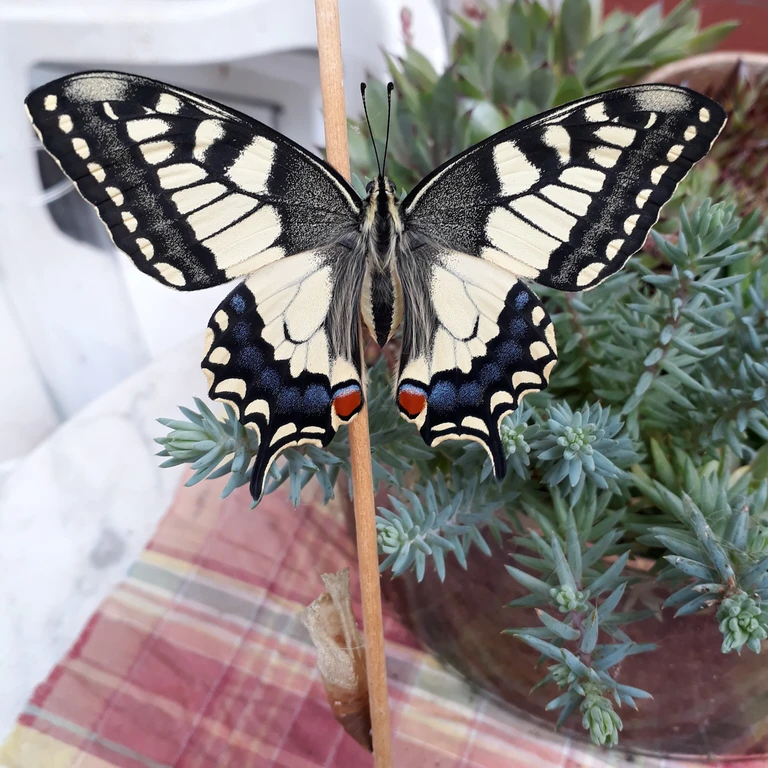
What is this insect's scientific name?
Papilio machaon
